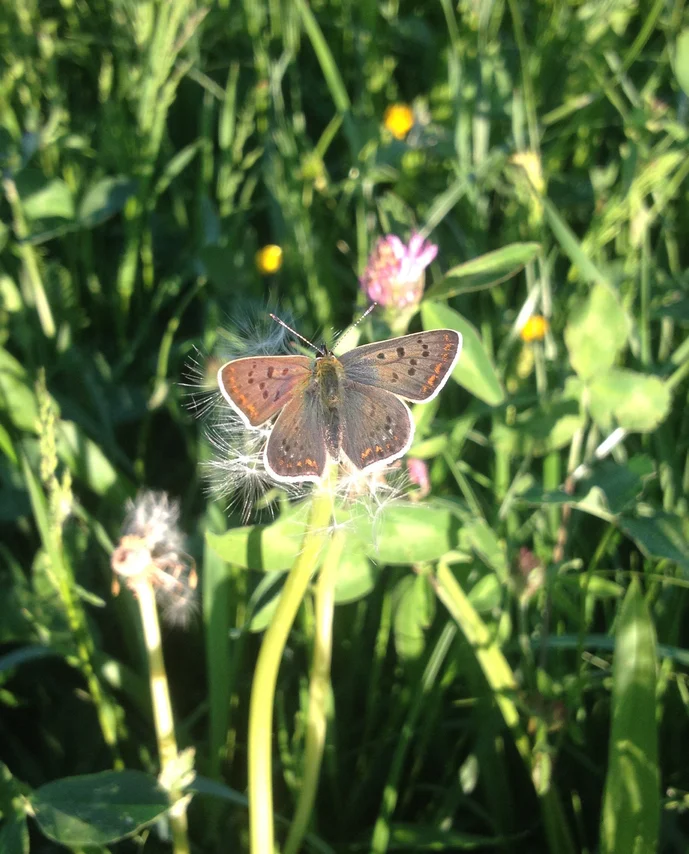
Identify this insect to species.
Lycaena tityrus (also Loweia tityrus)
